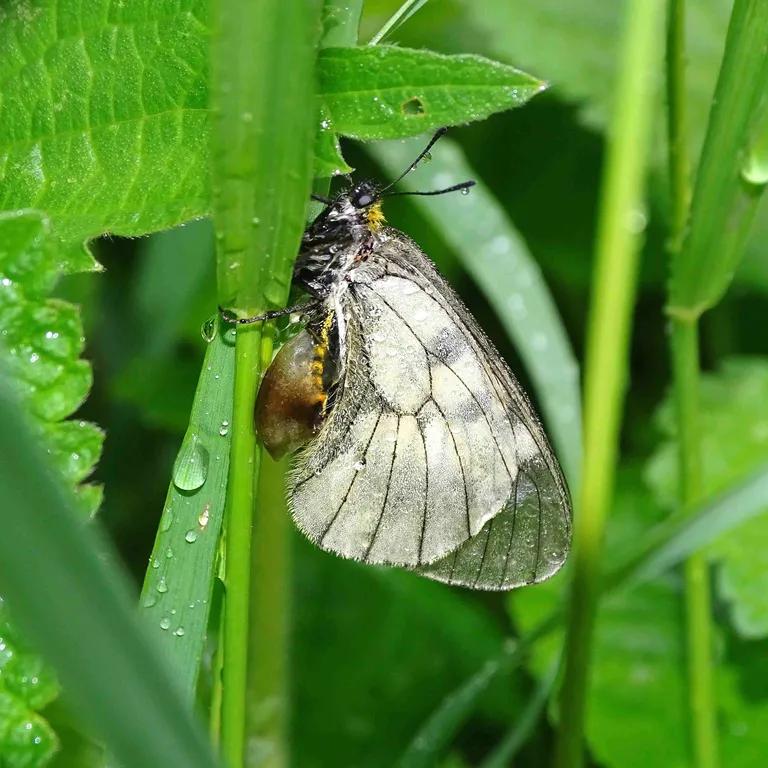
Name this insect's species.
Parnassius mnemosyne
